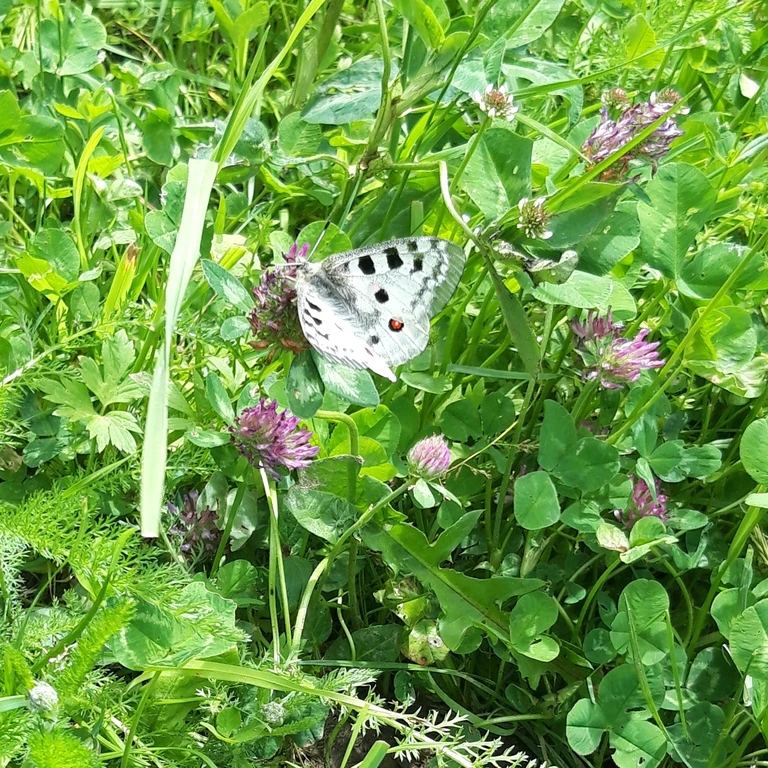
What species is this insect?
Parnassius apollo
